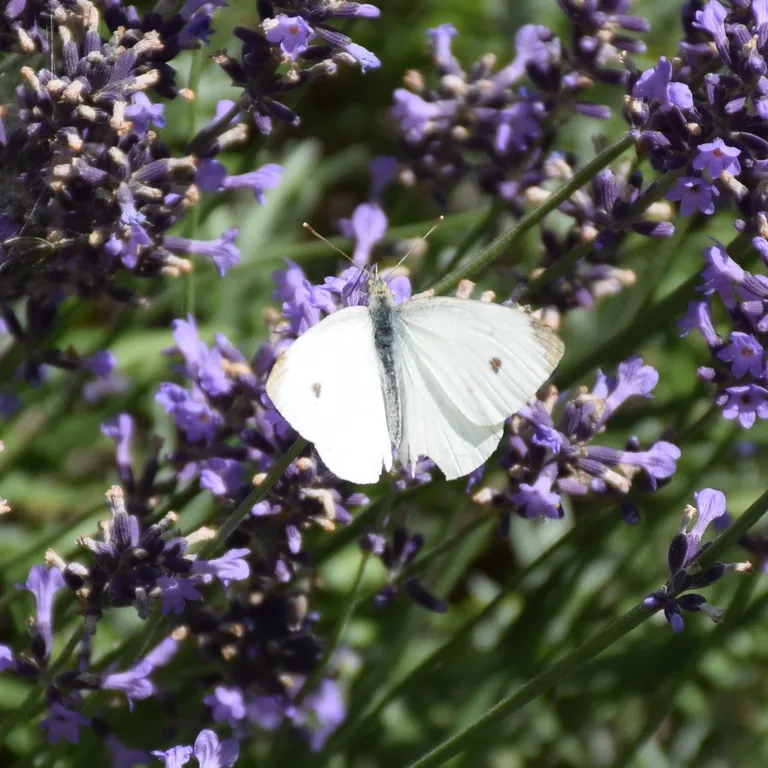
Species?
Pieris rapae
